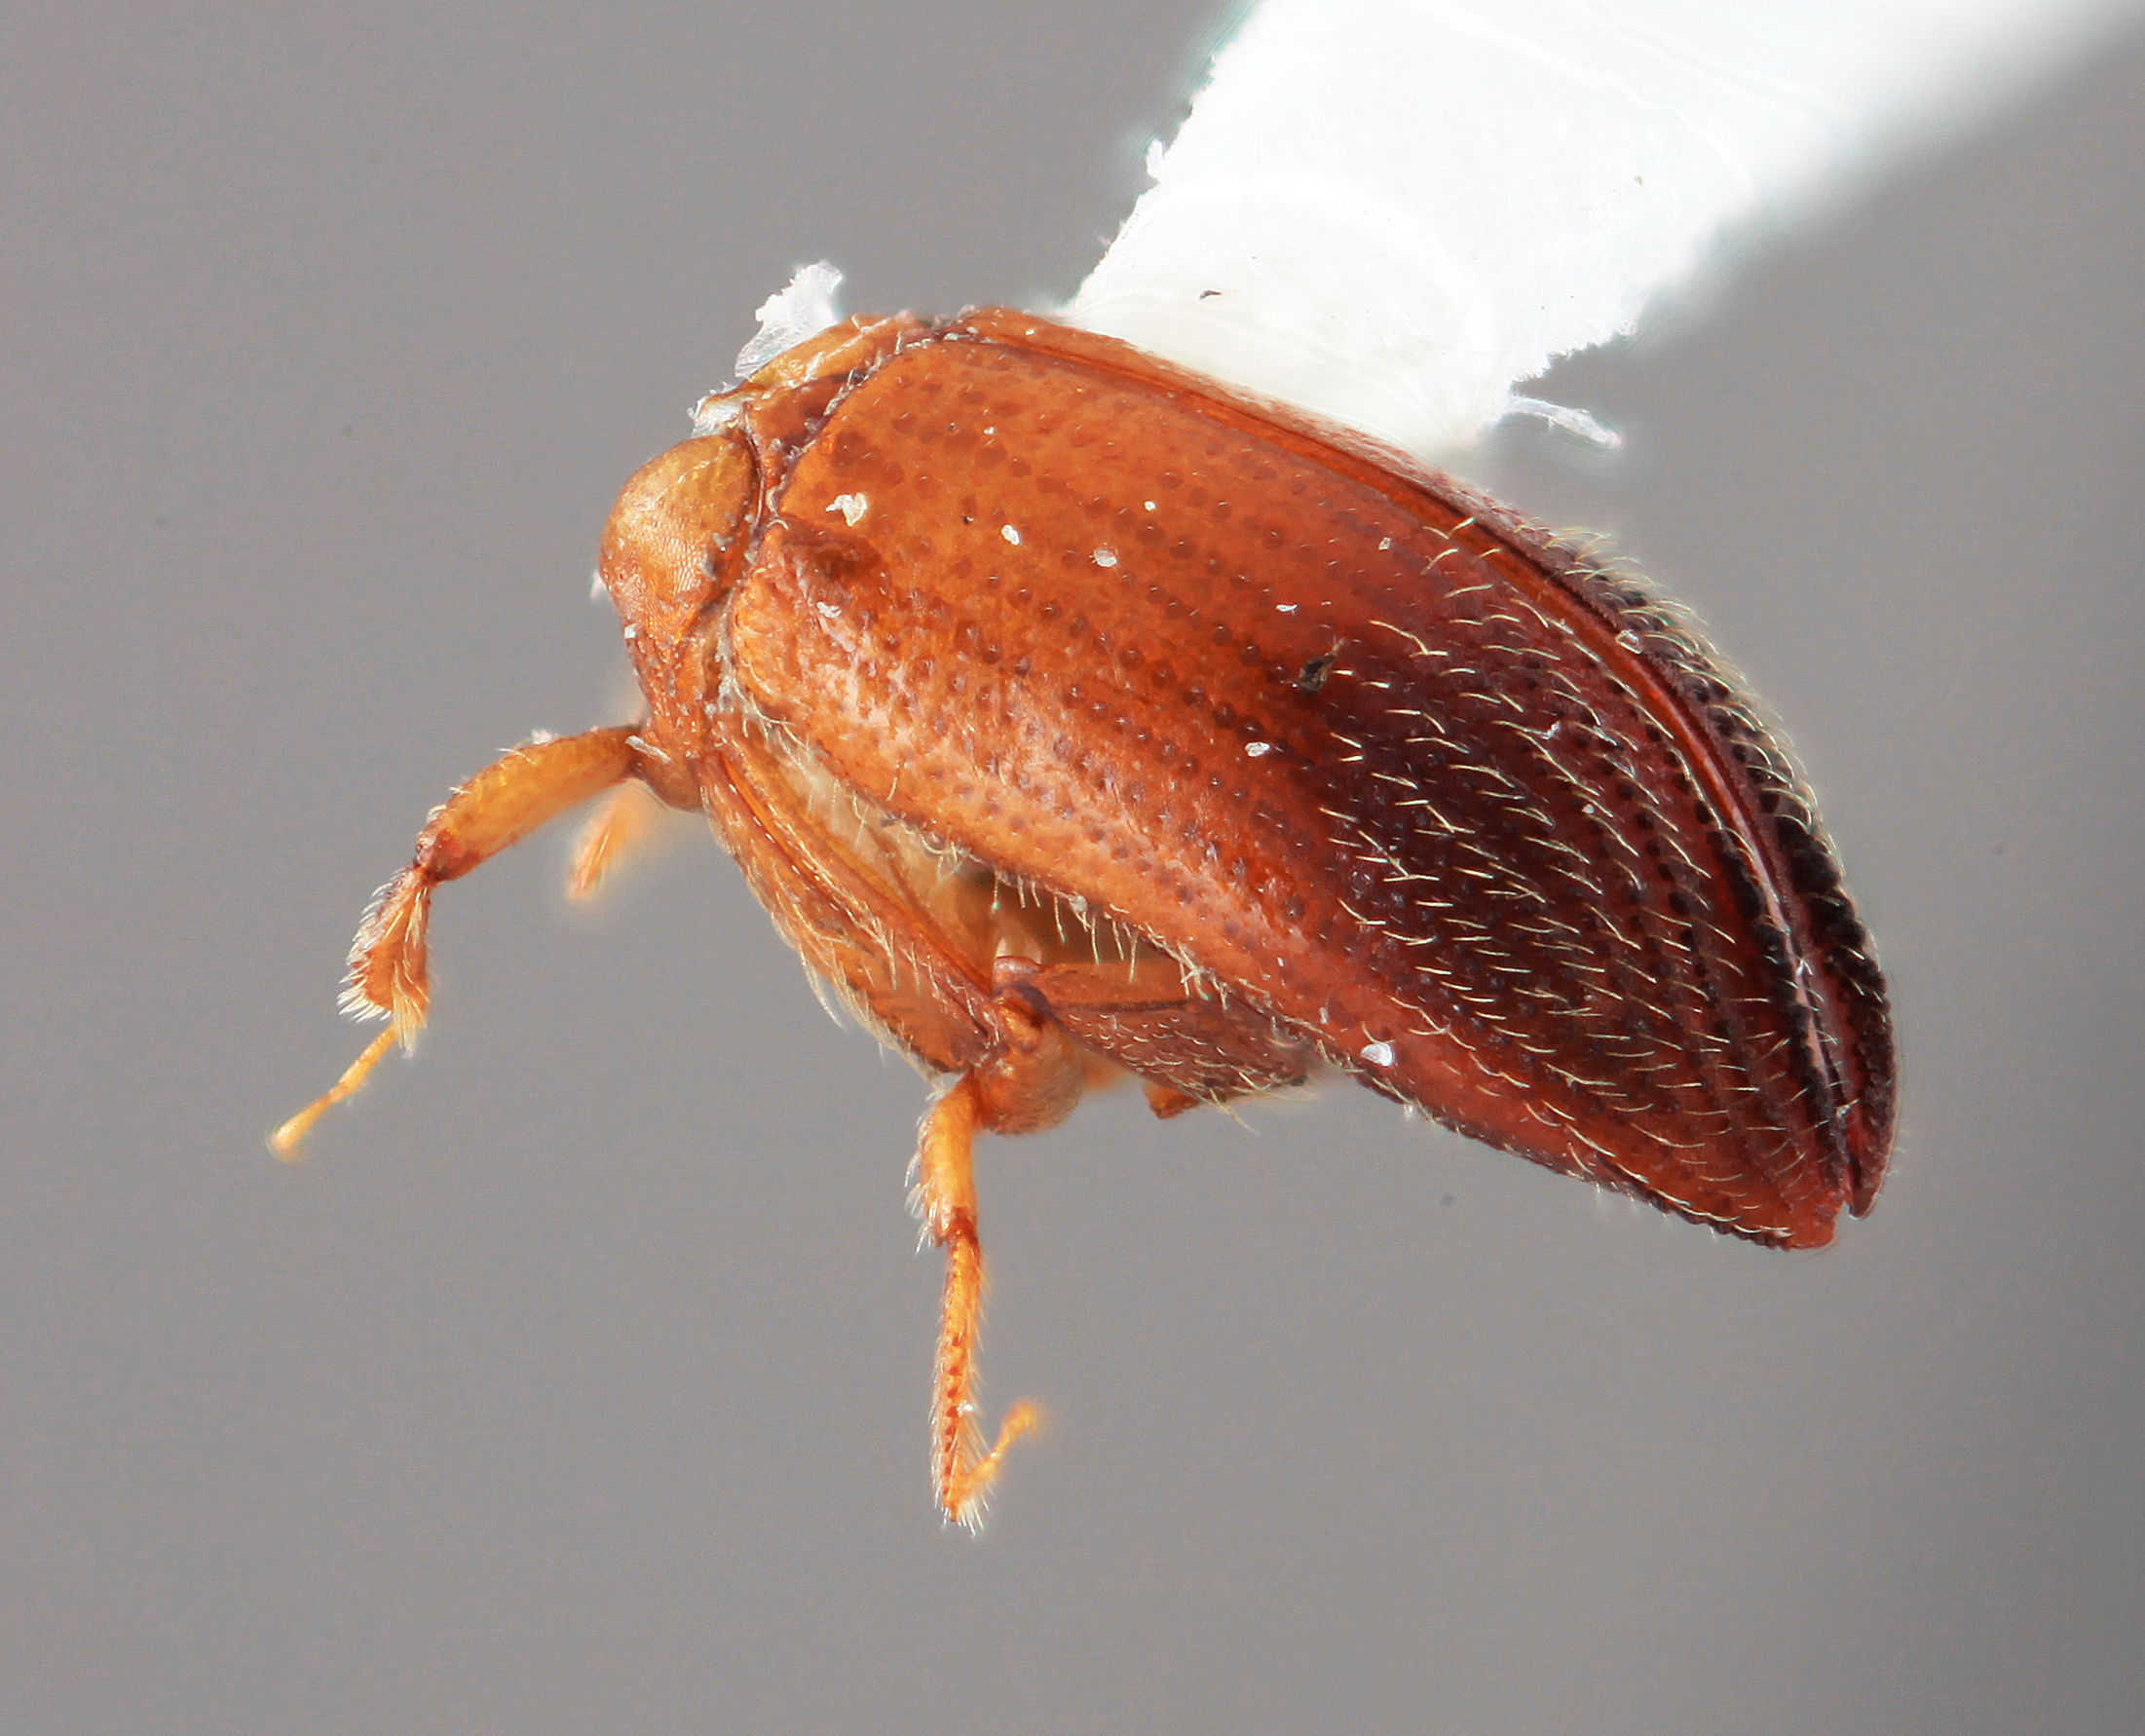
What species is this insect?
Dryocoetoides verrucosus
